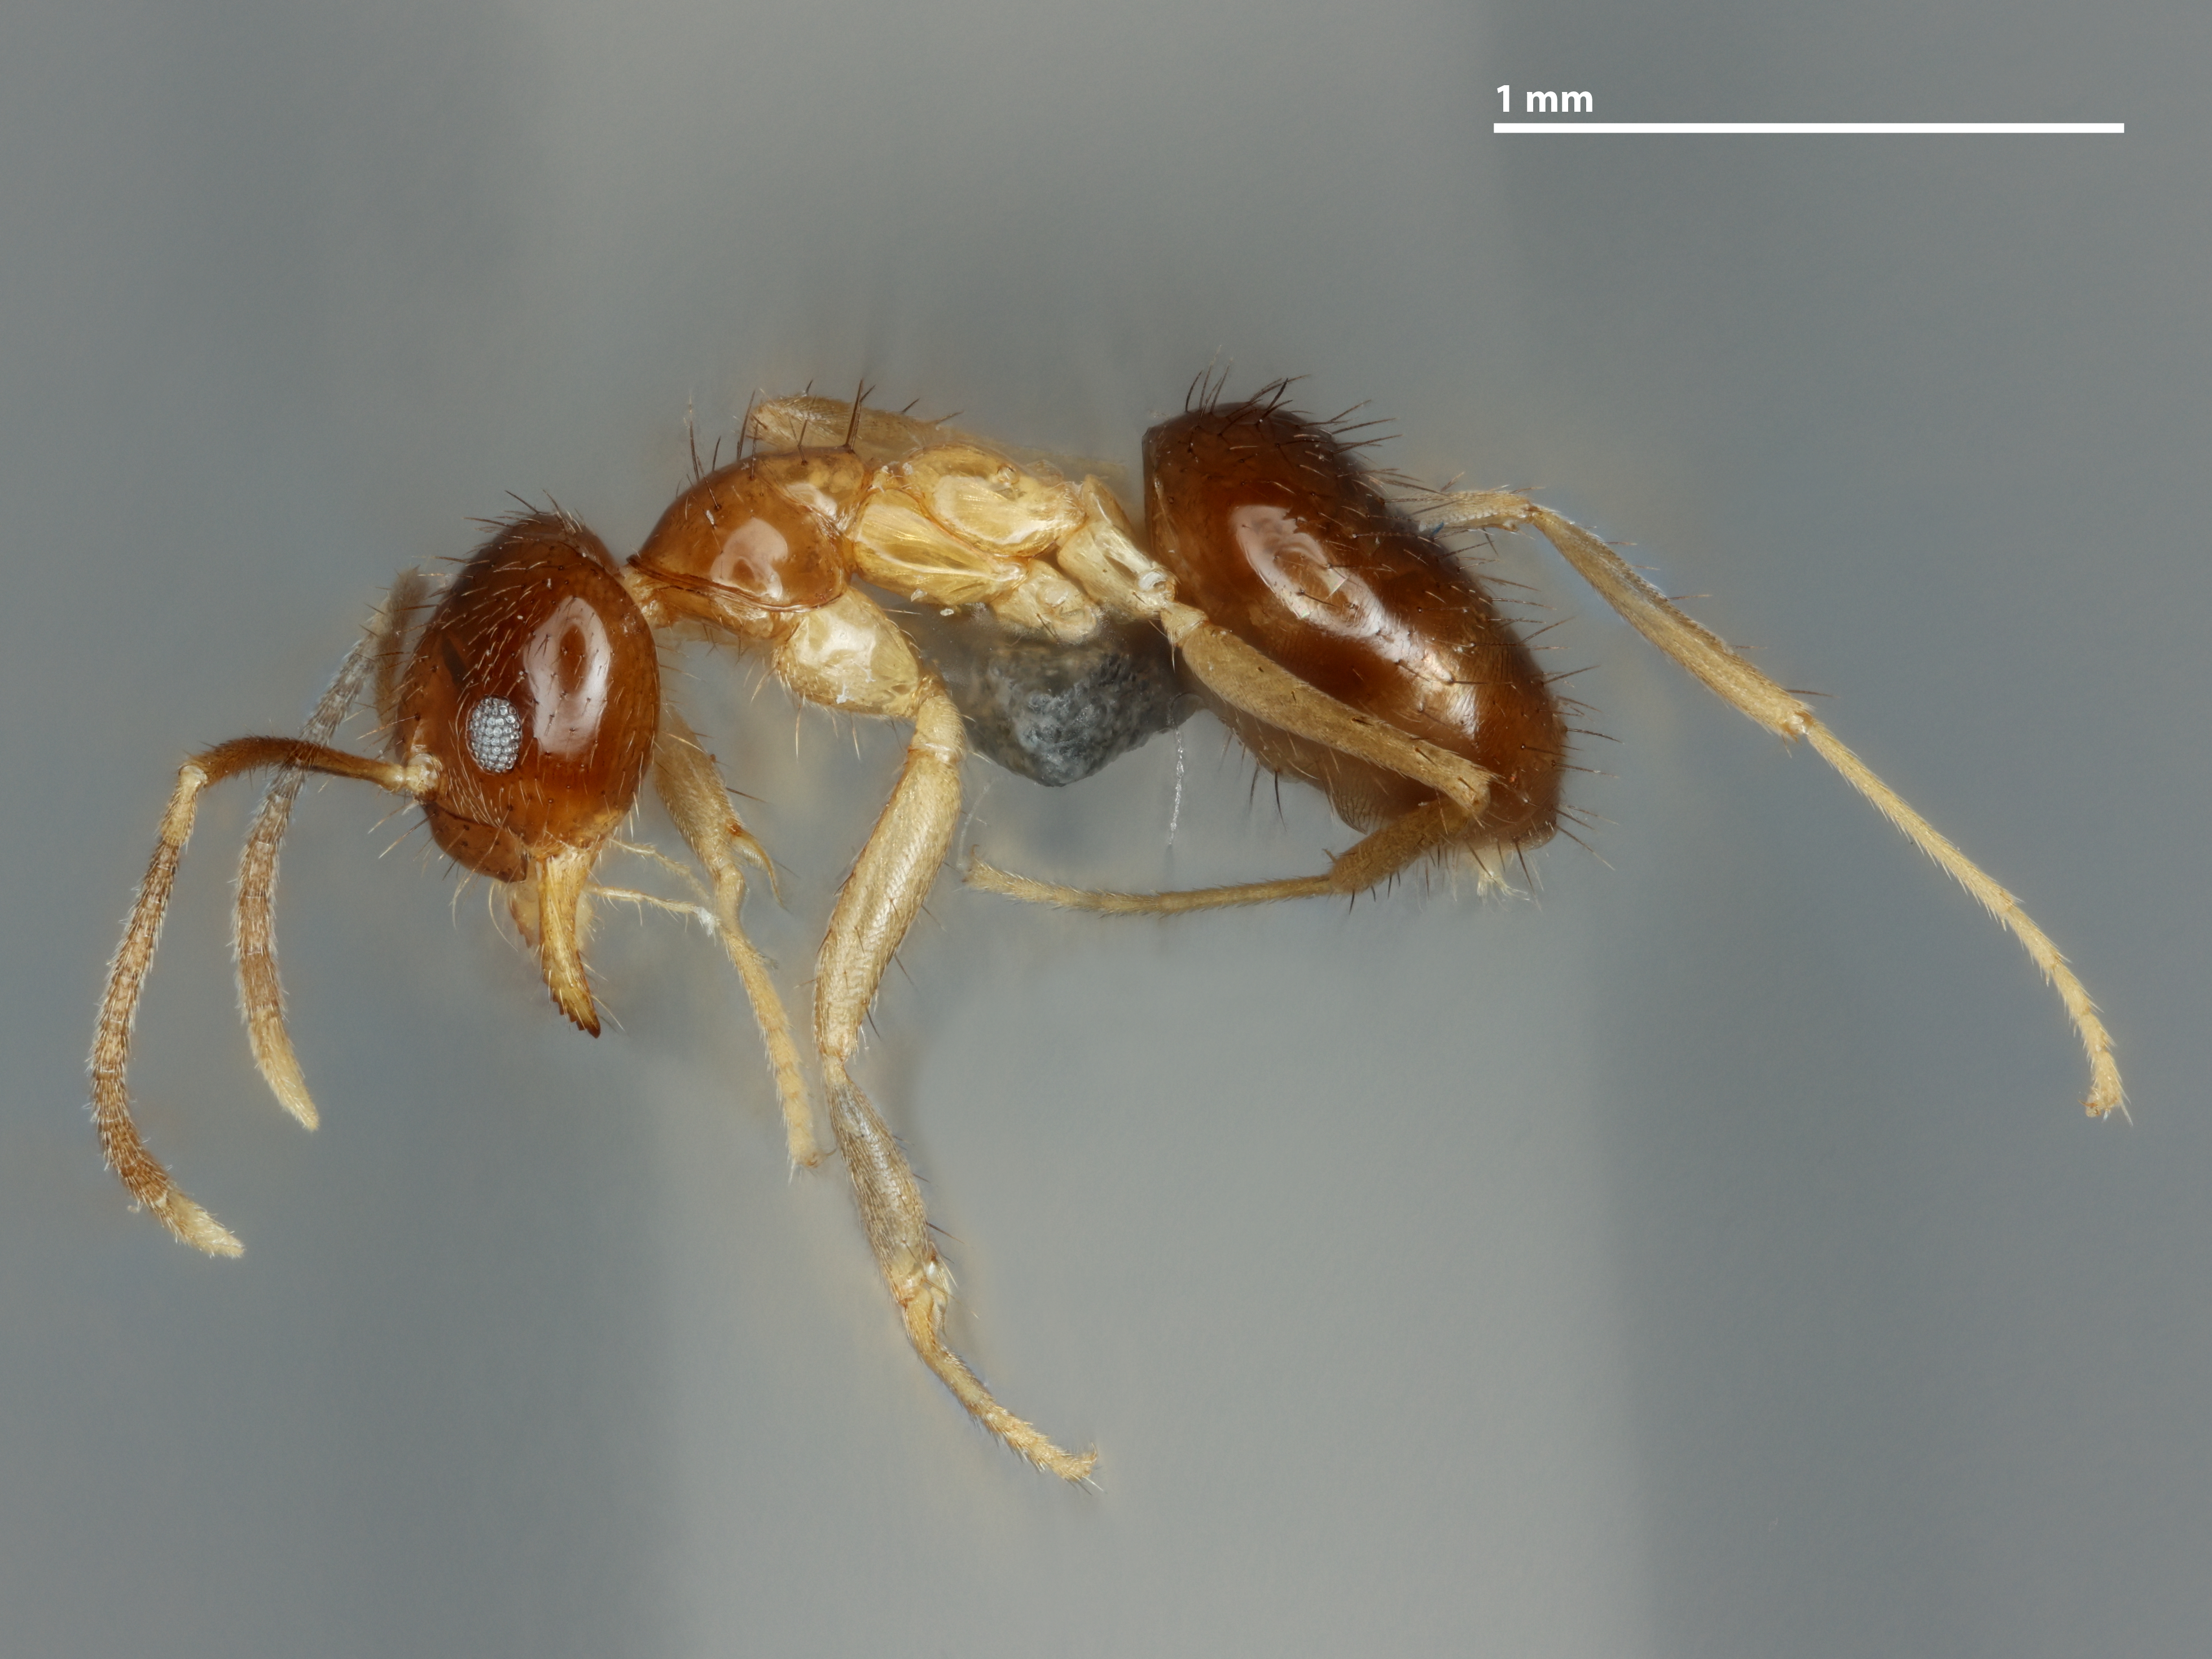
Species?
Nylanderia semitincta
